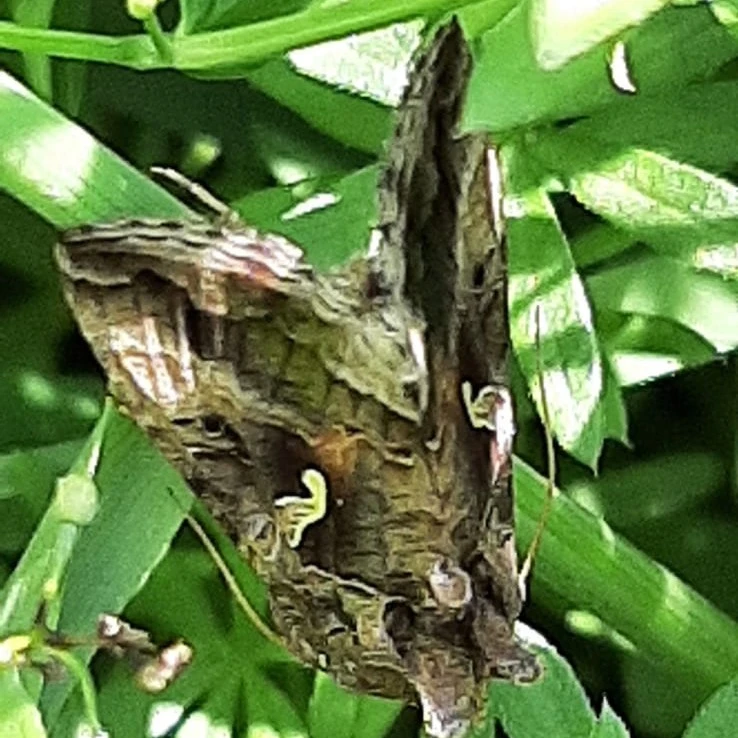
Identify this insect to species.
Autographa gamma
